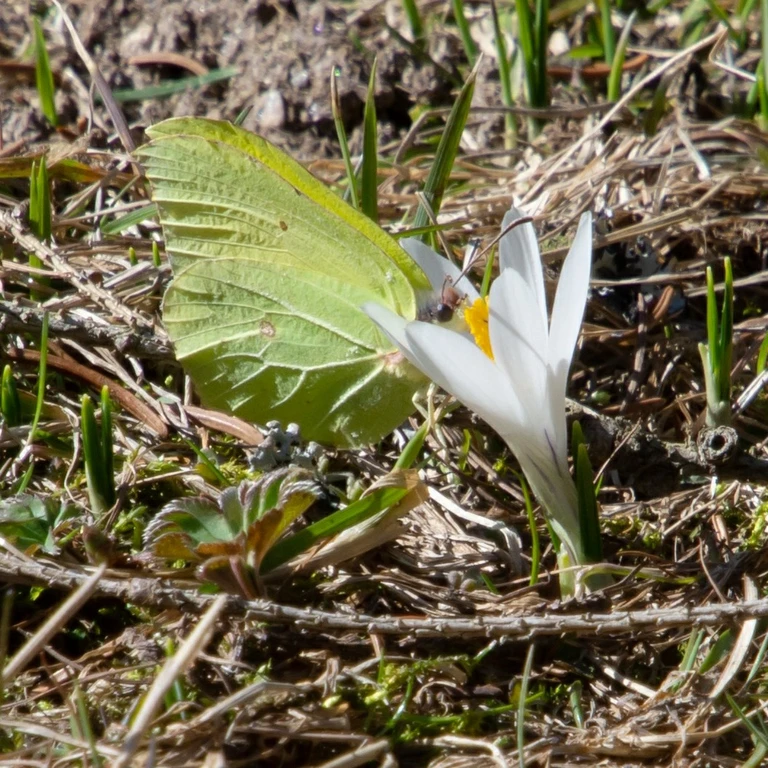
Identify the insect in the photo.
Gonepteryx rhamni
